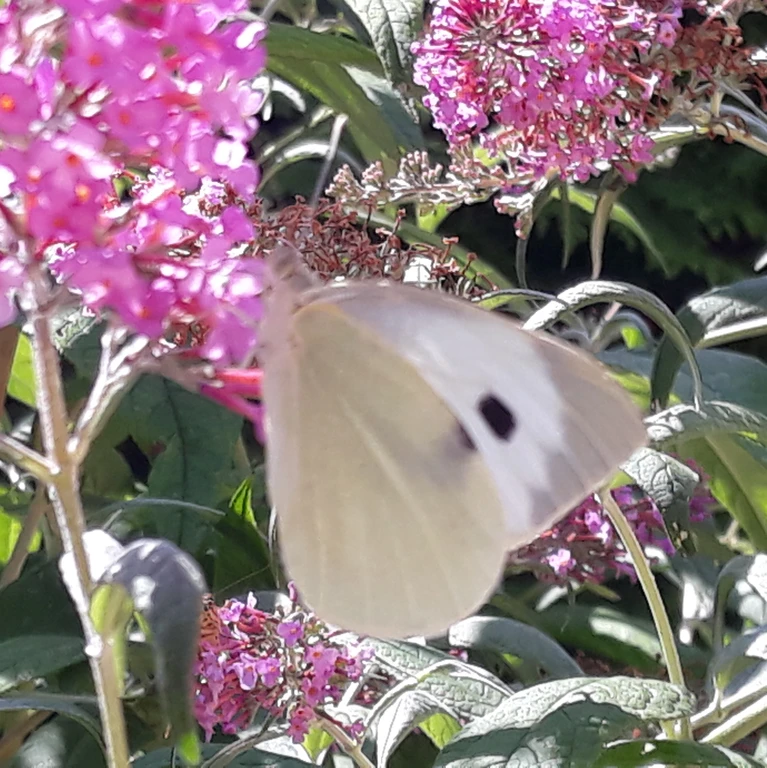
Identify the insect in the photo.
Pieris brassicae
